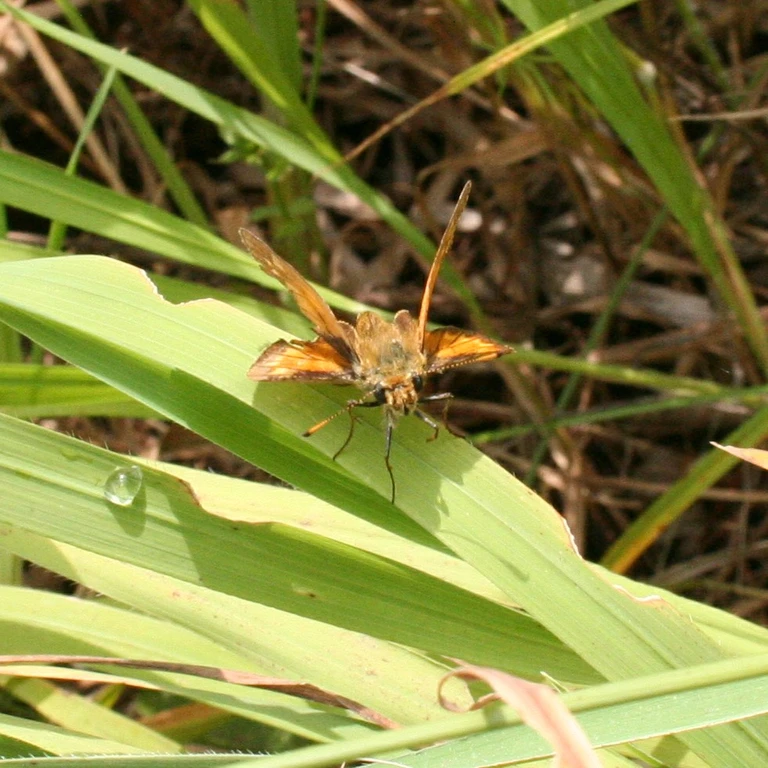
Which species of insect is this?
Ochlodes sylvanus (also Ochlodes venata)
